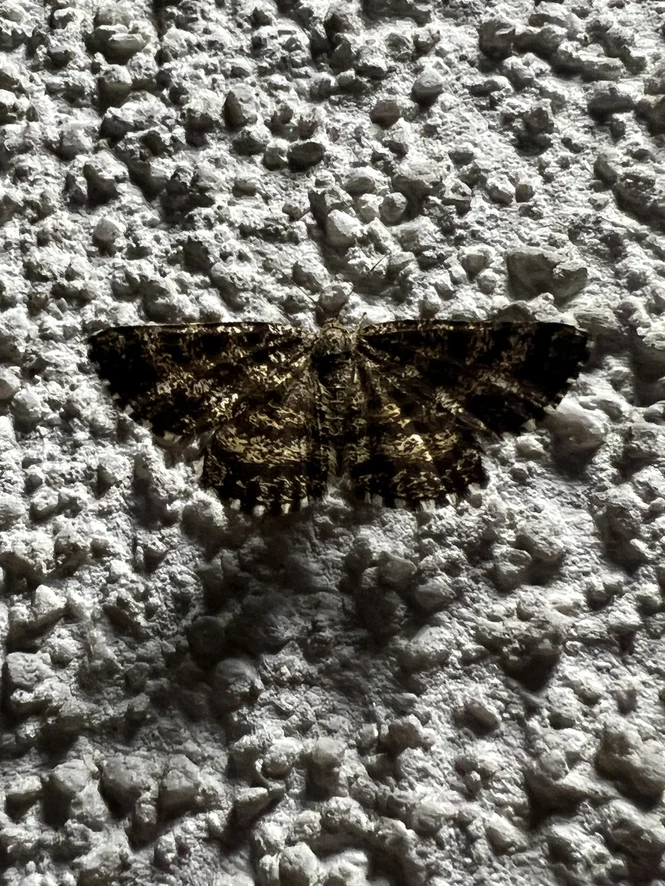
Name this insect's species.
Ematurga atomaria
